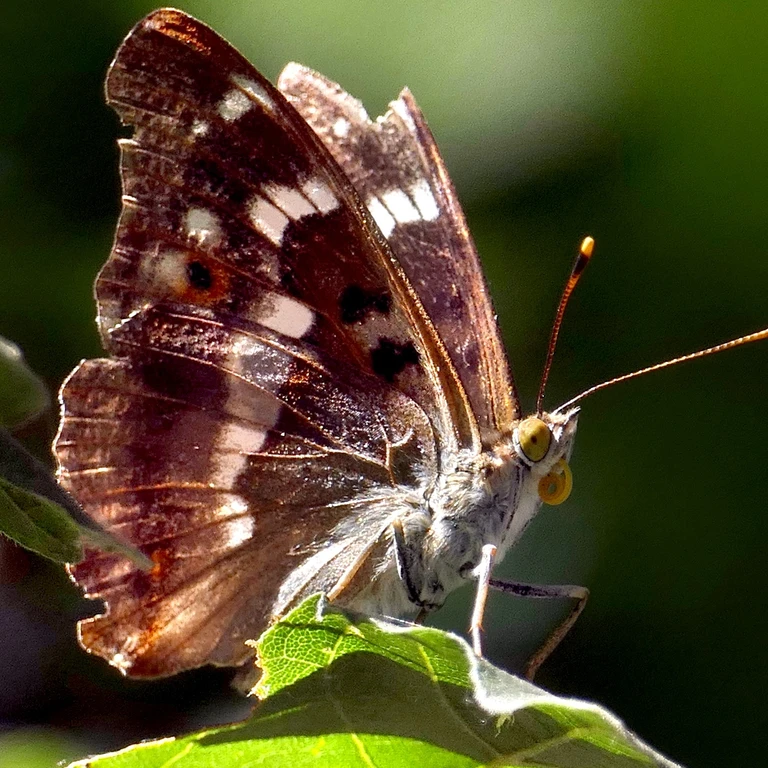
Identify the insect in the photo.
Apatura ilia
